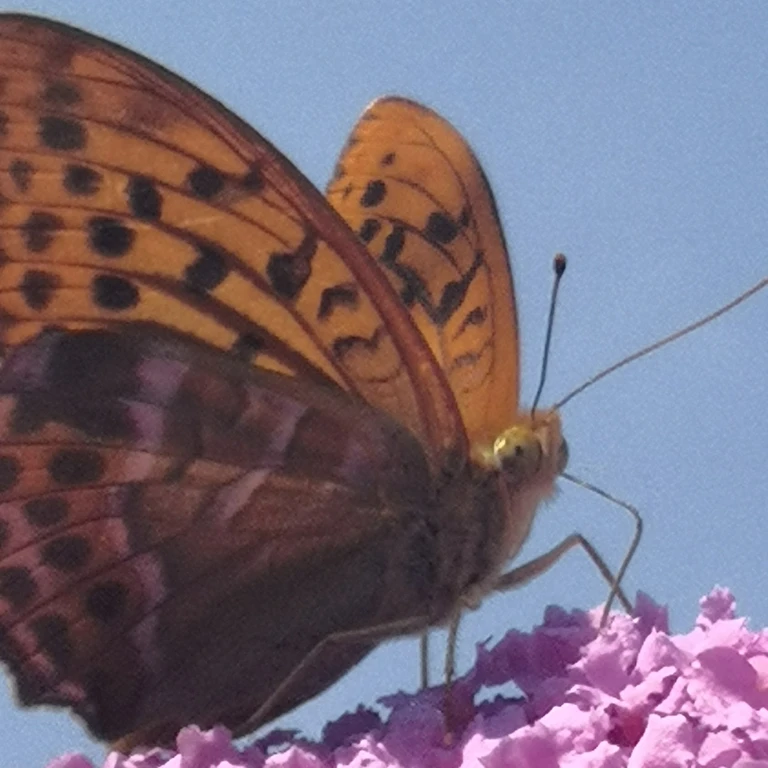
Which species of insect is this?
Argynnis paphia
